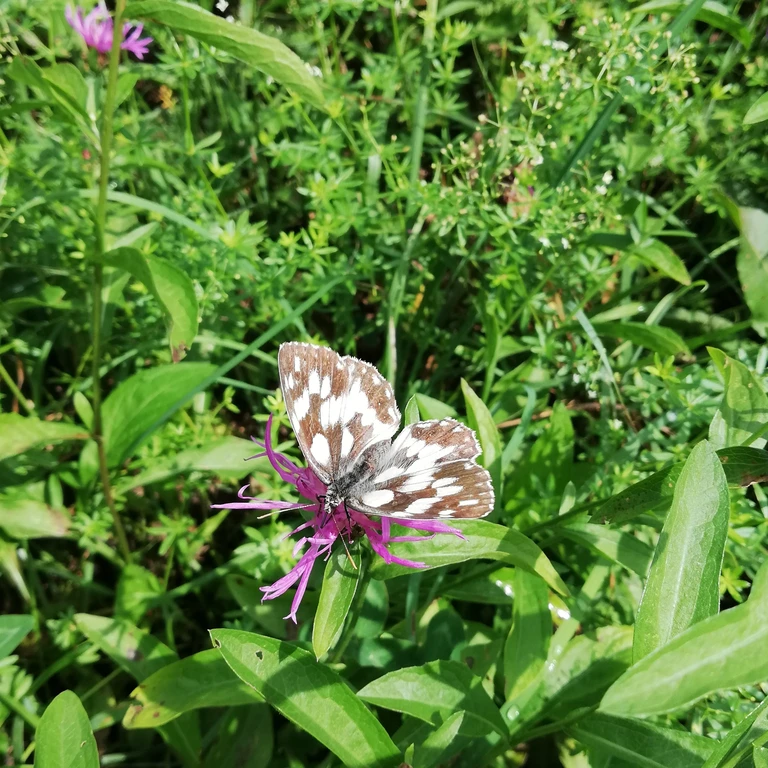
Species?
Melanargia galathea
